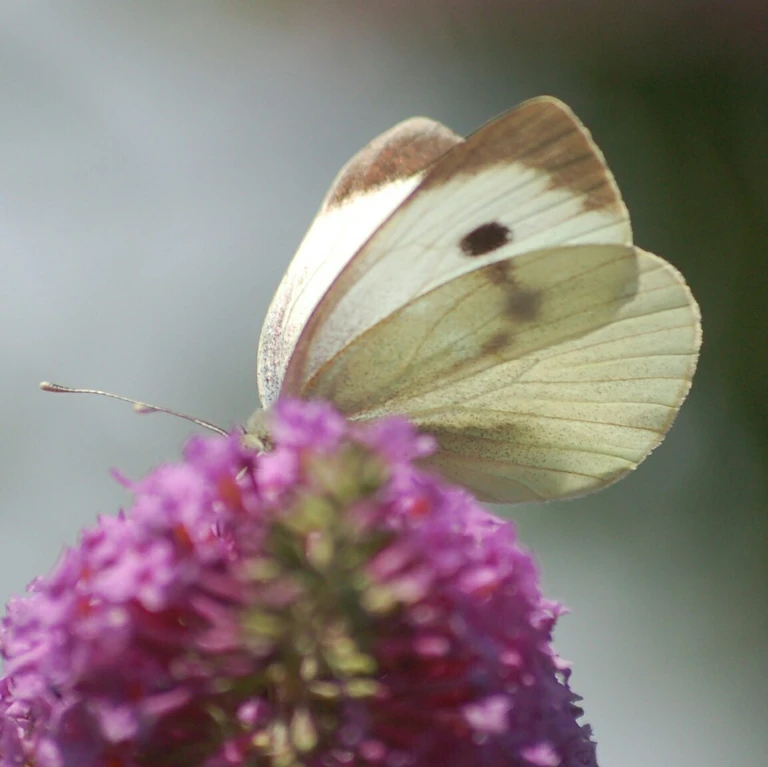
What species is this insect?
Pieris brassicae
